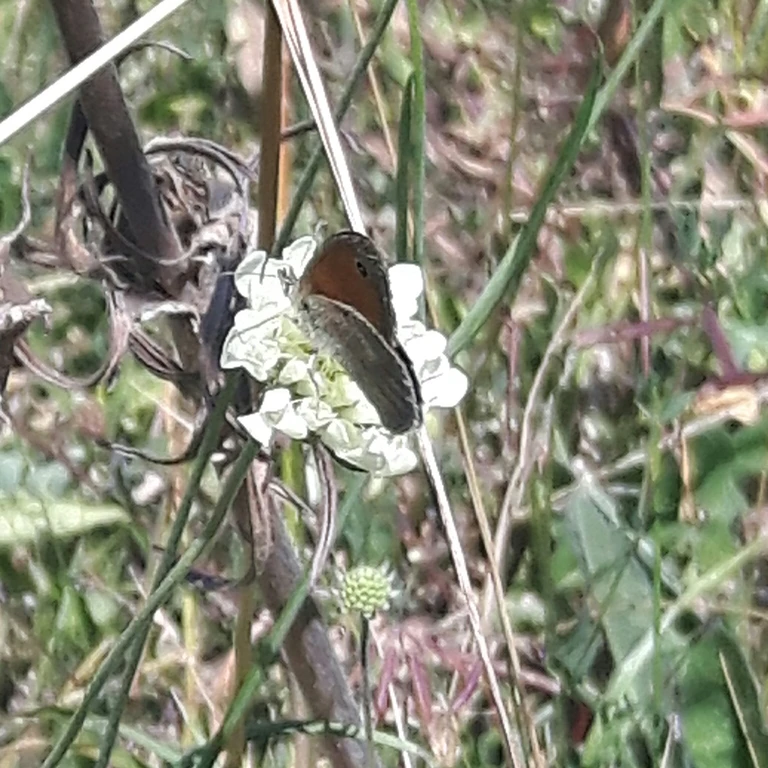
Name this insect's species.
Coenonympha pamphilus
